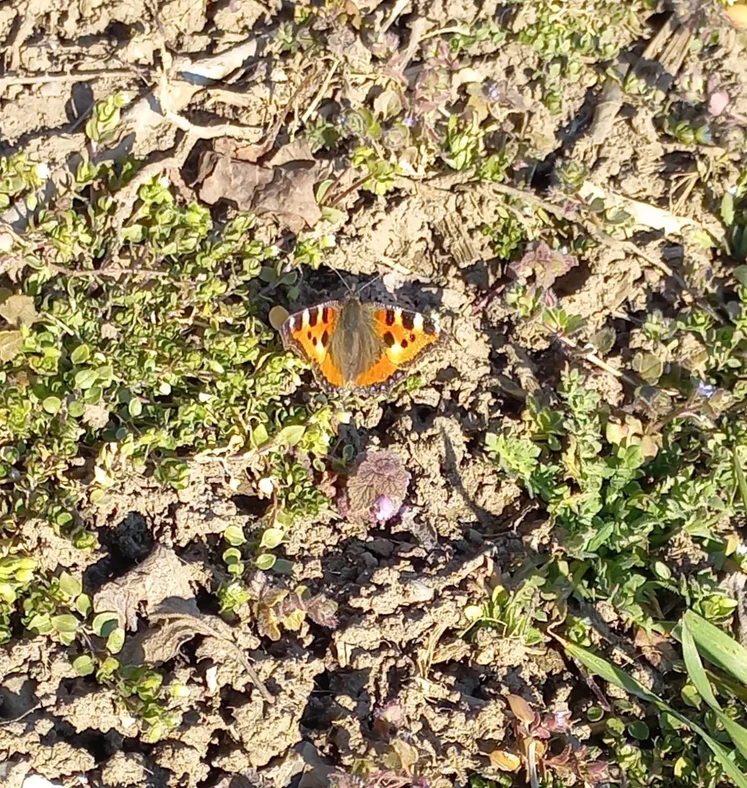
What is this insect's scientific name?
Aglais urticae
